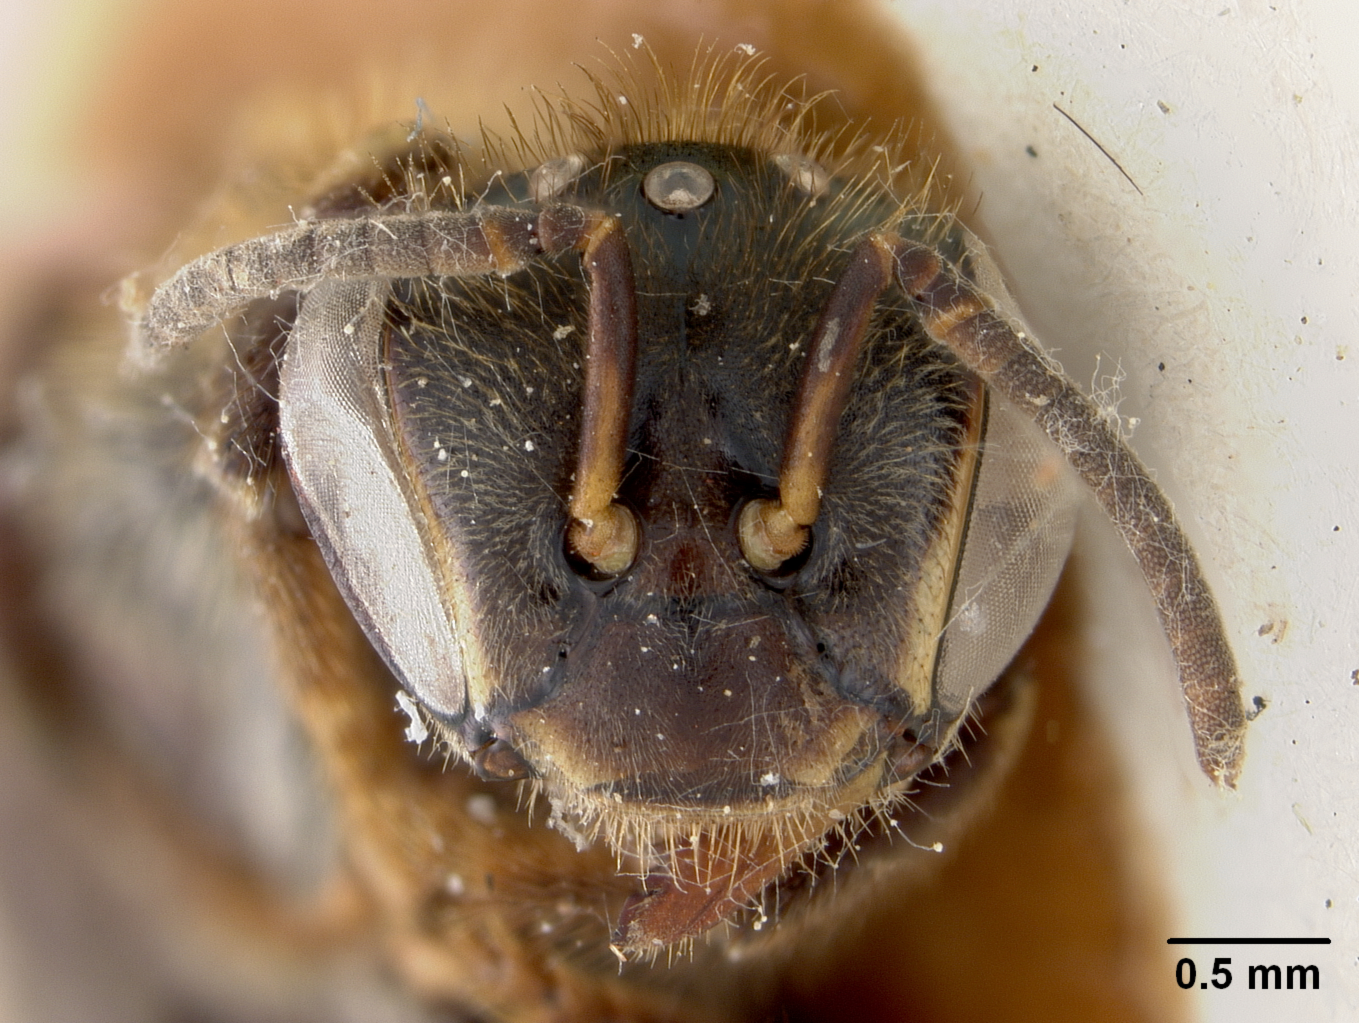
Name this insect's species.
Trigona topiorum
